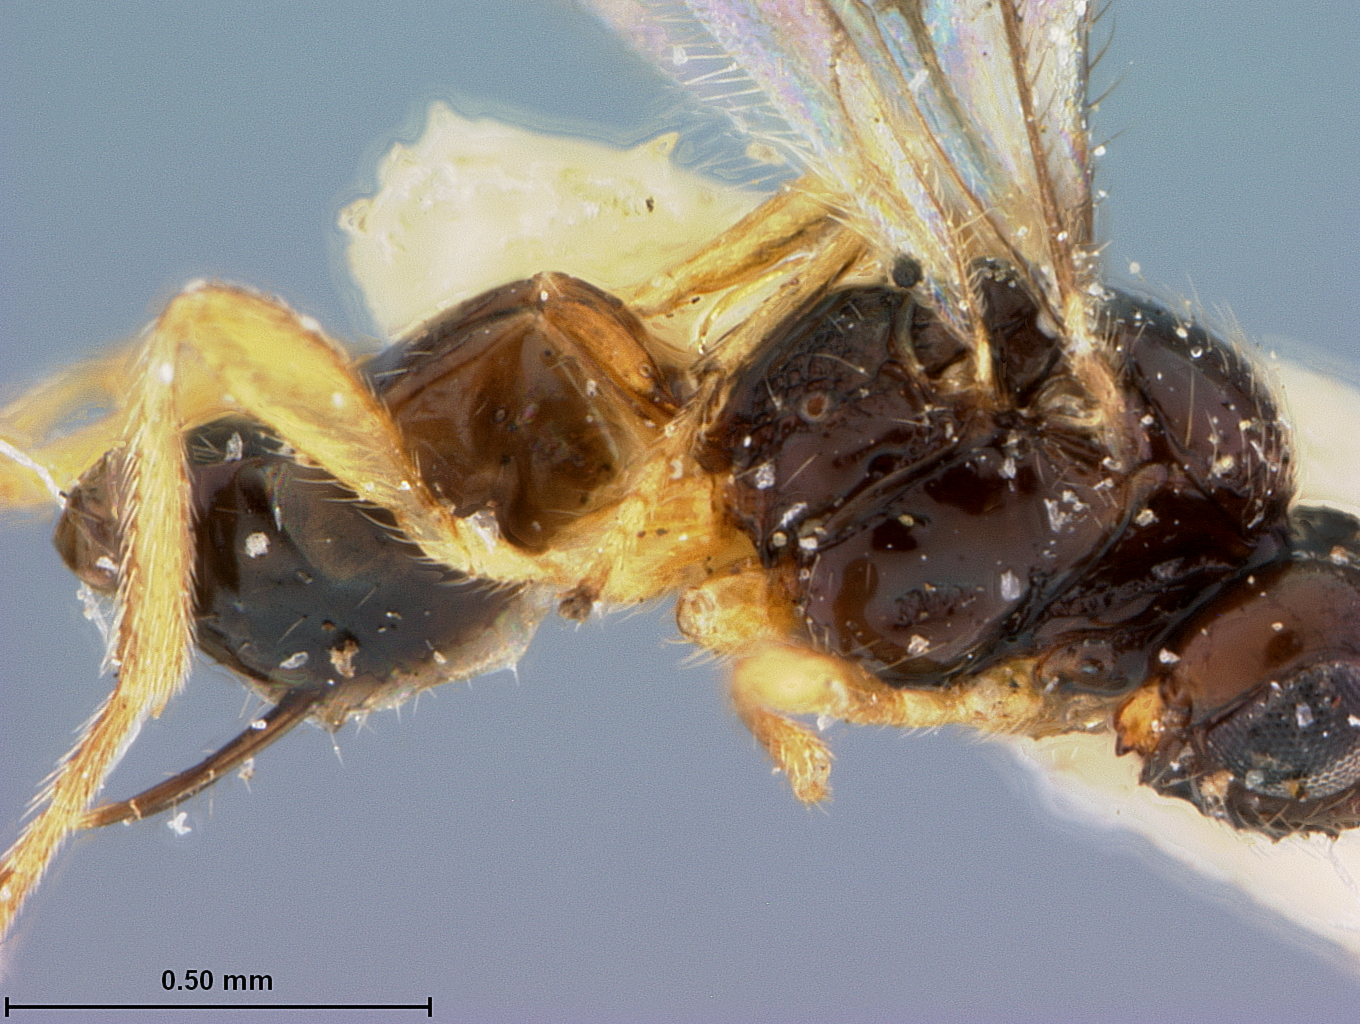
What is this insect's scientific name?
Synaldis megaseliae
